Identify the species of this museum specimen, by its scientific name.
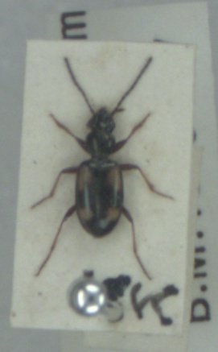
Bembidion illigeri
